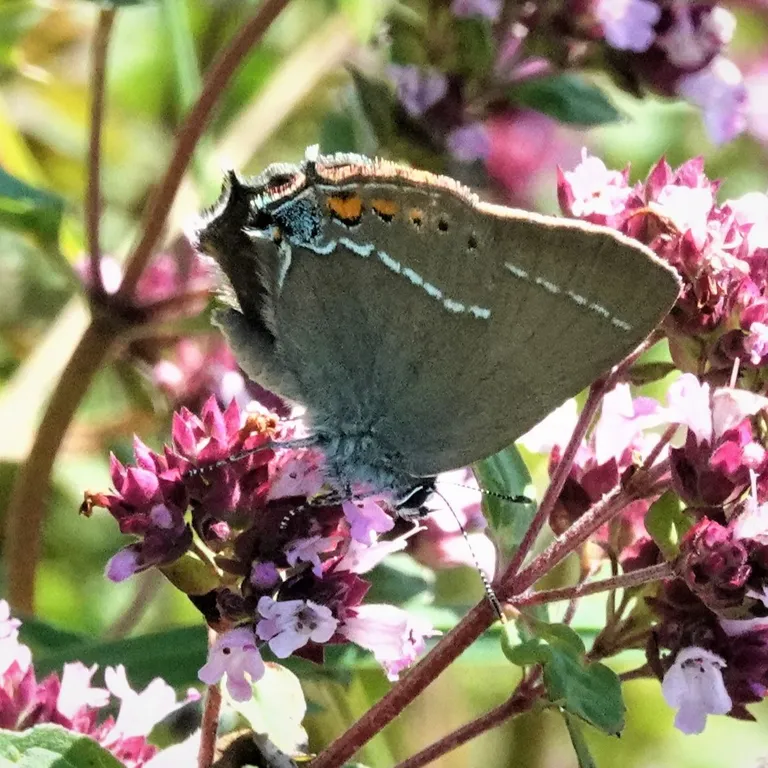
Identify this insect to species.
Satyrium spini (also Tuttiola spini)
